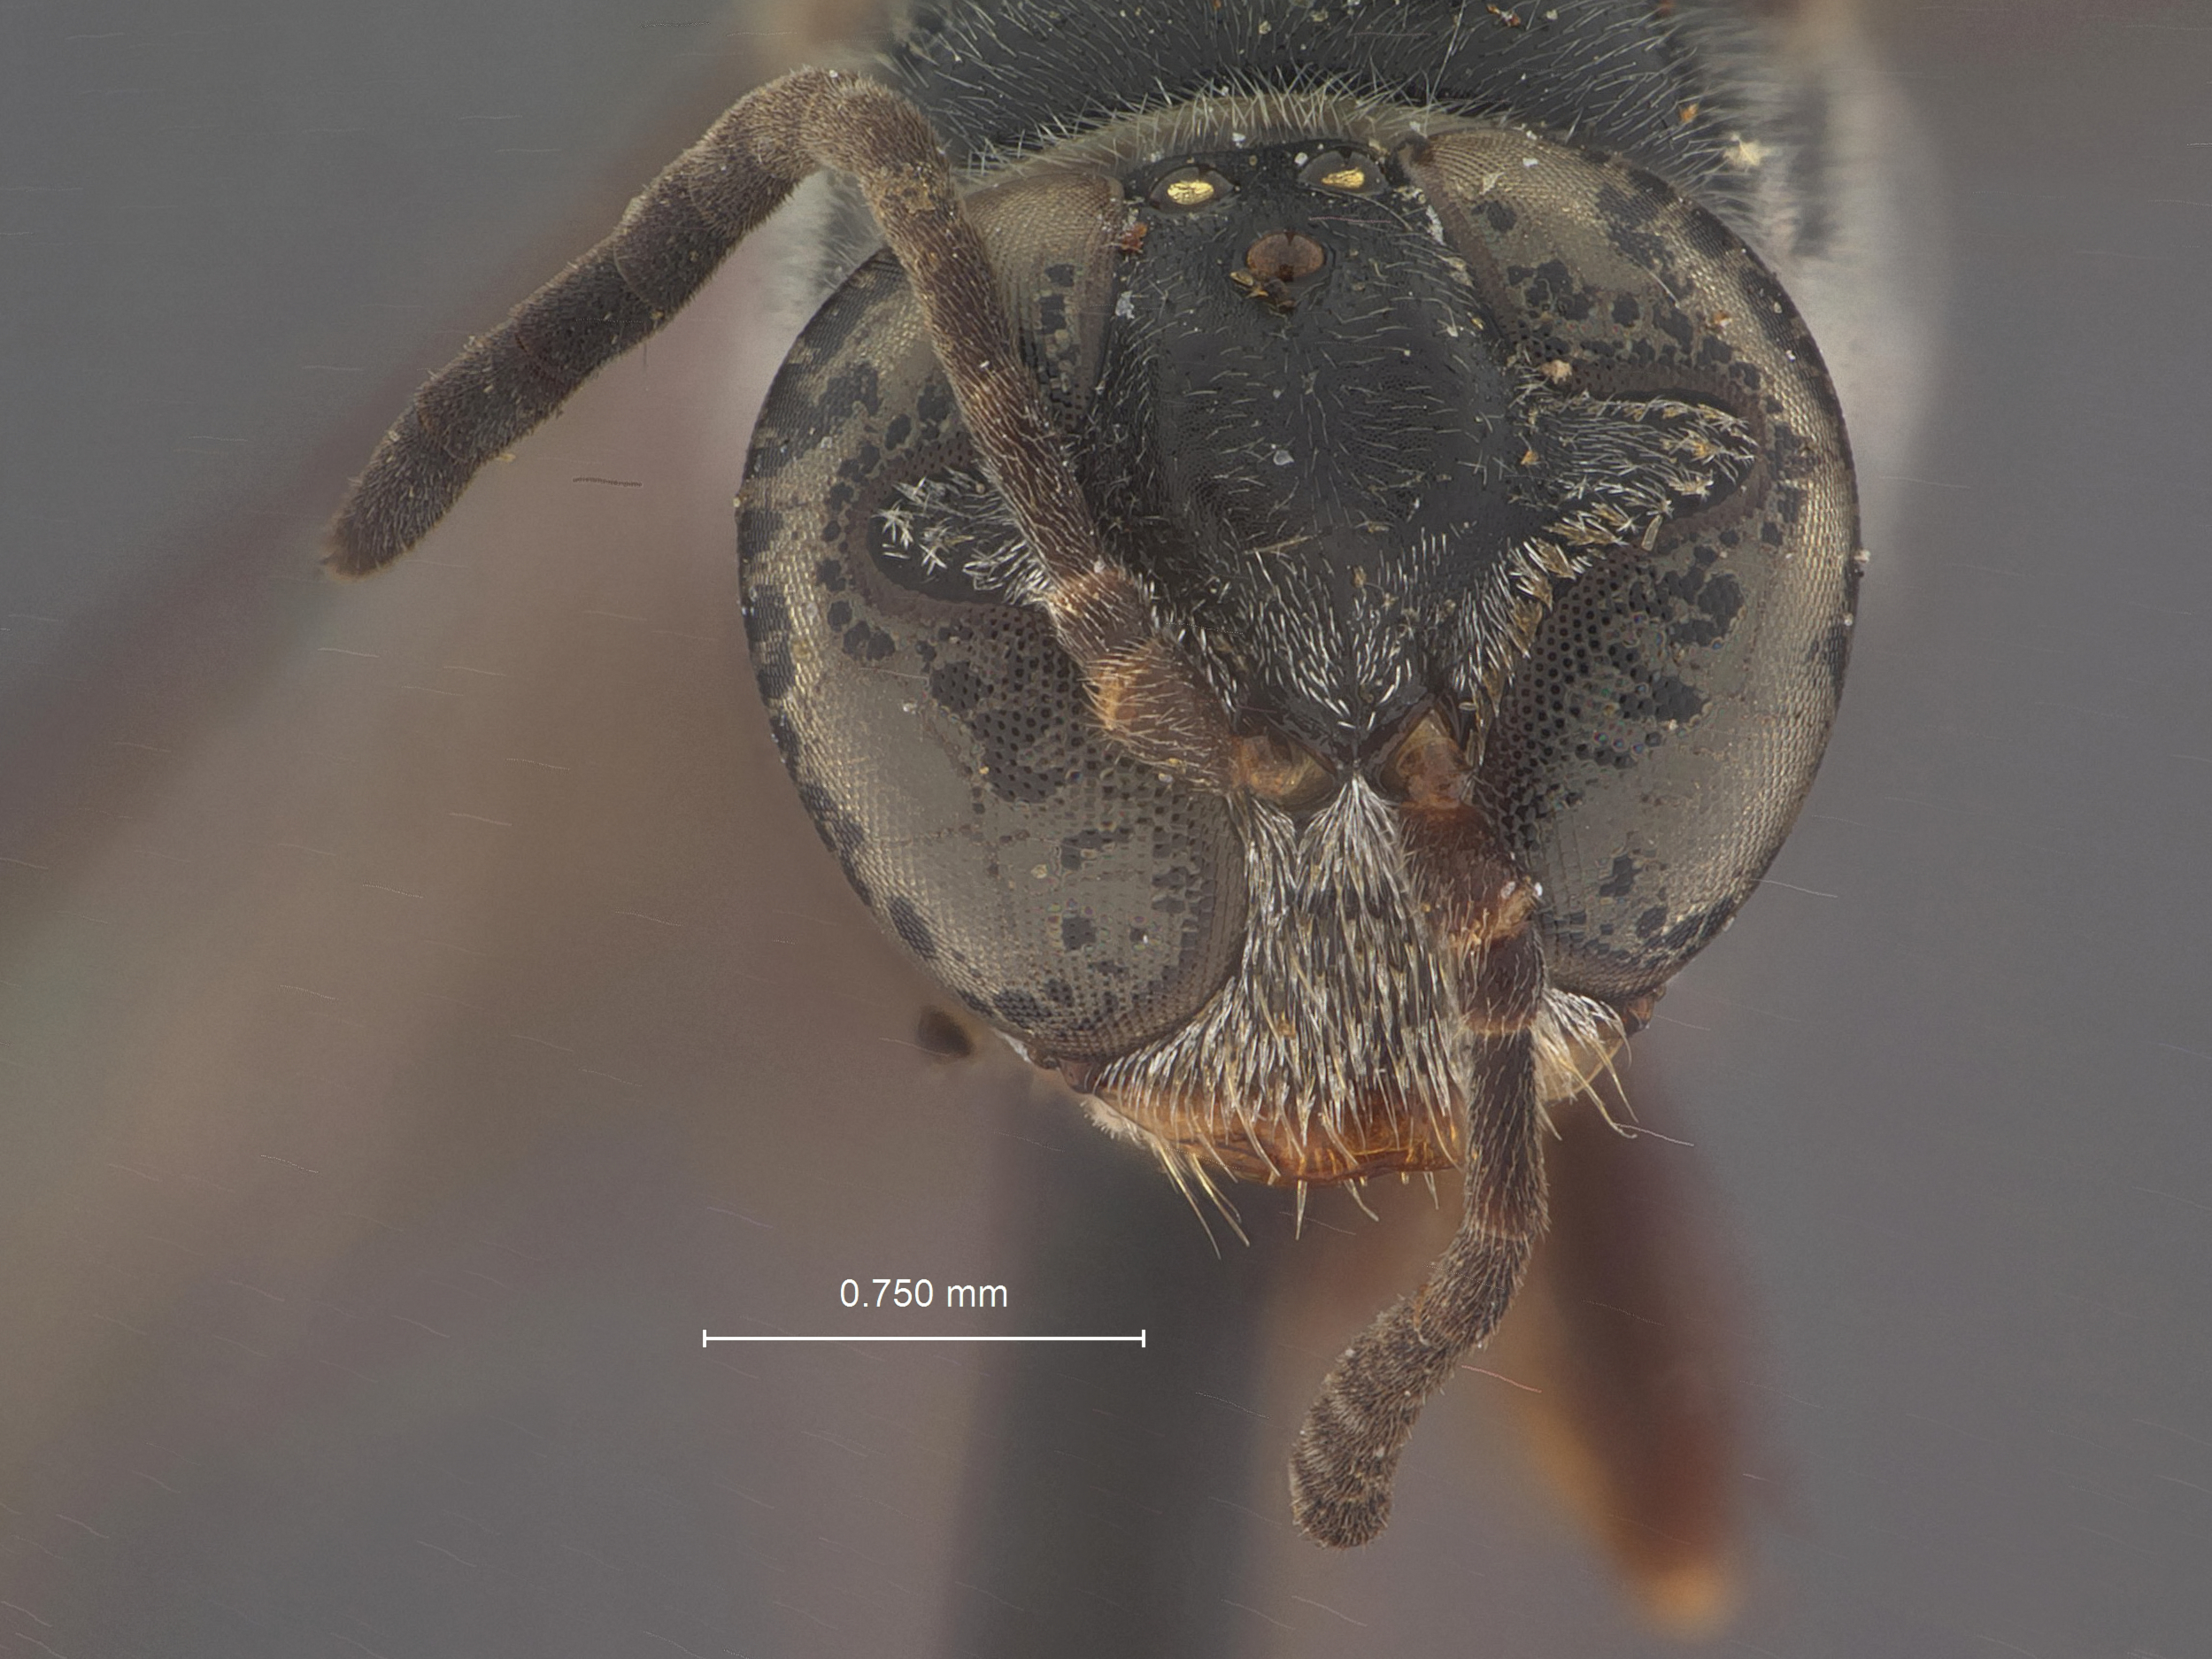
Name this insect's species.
Trypoxylon xenophon
